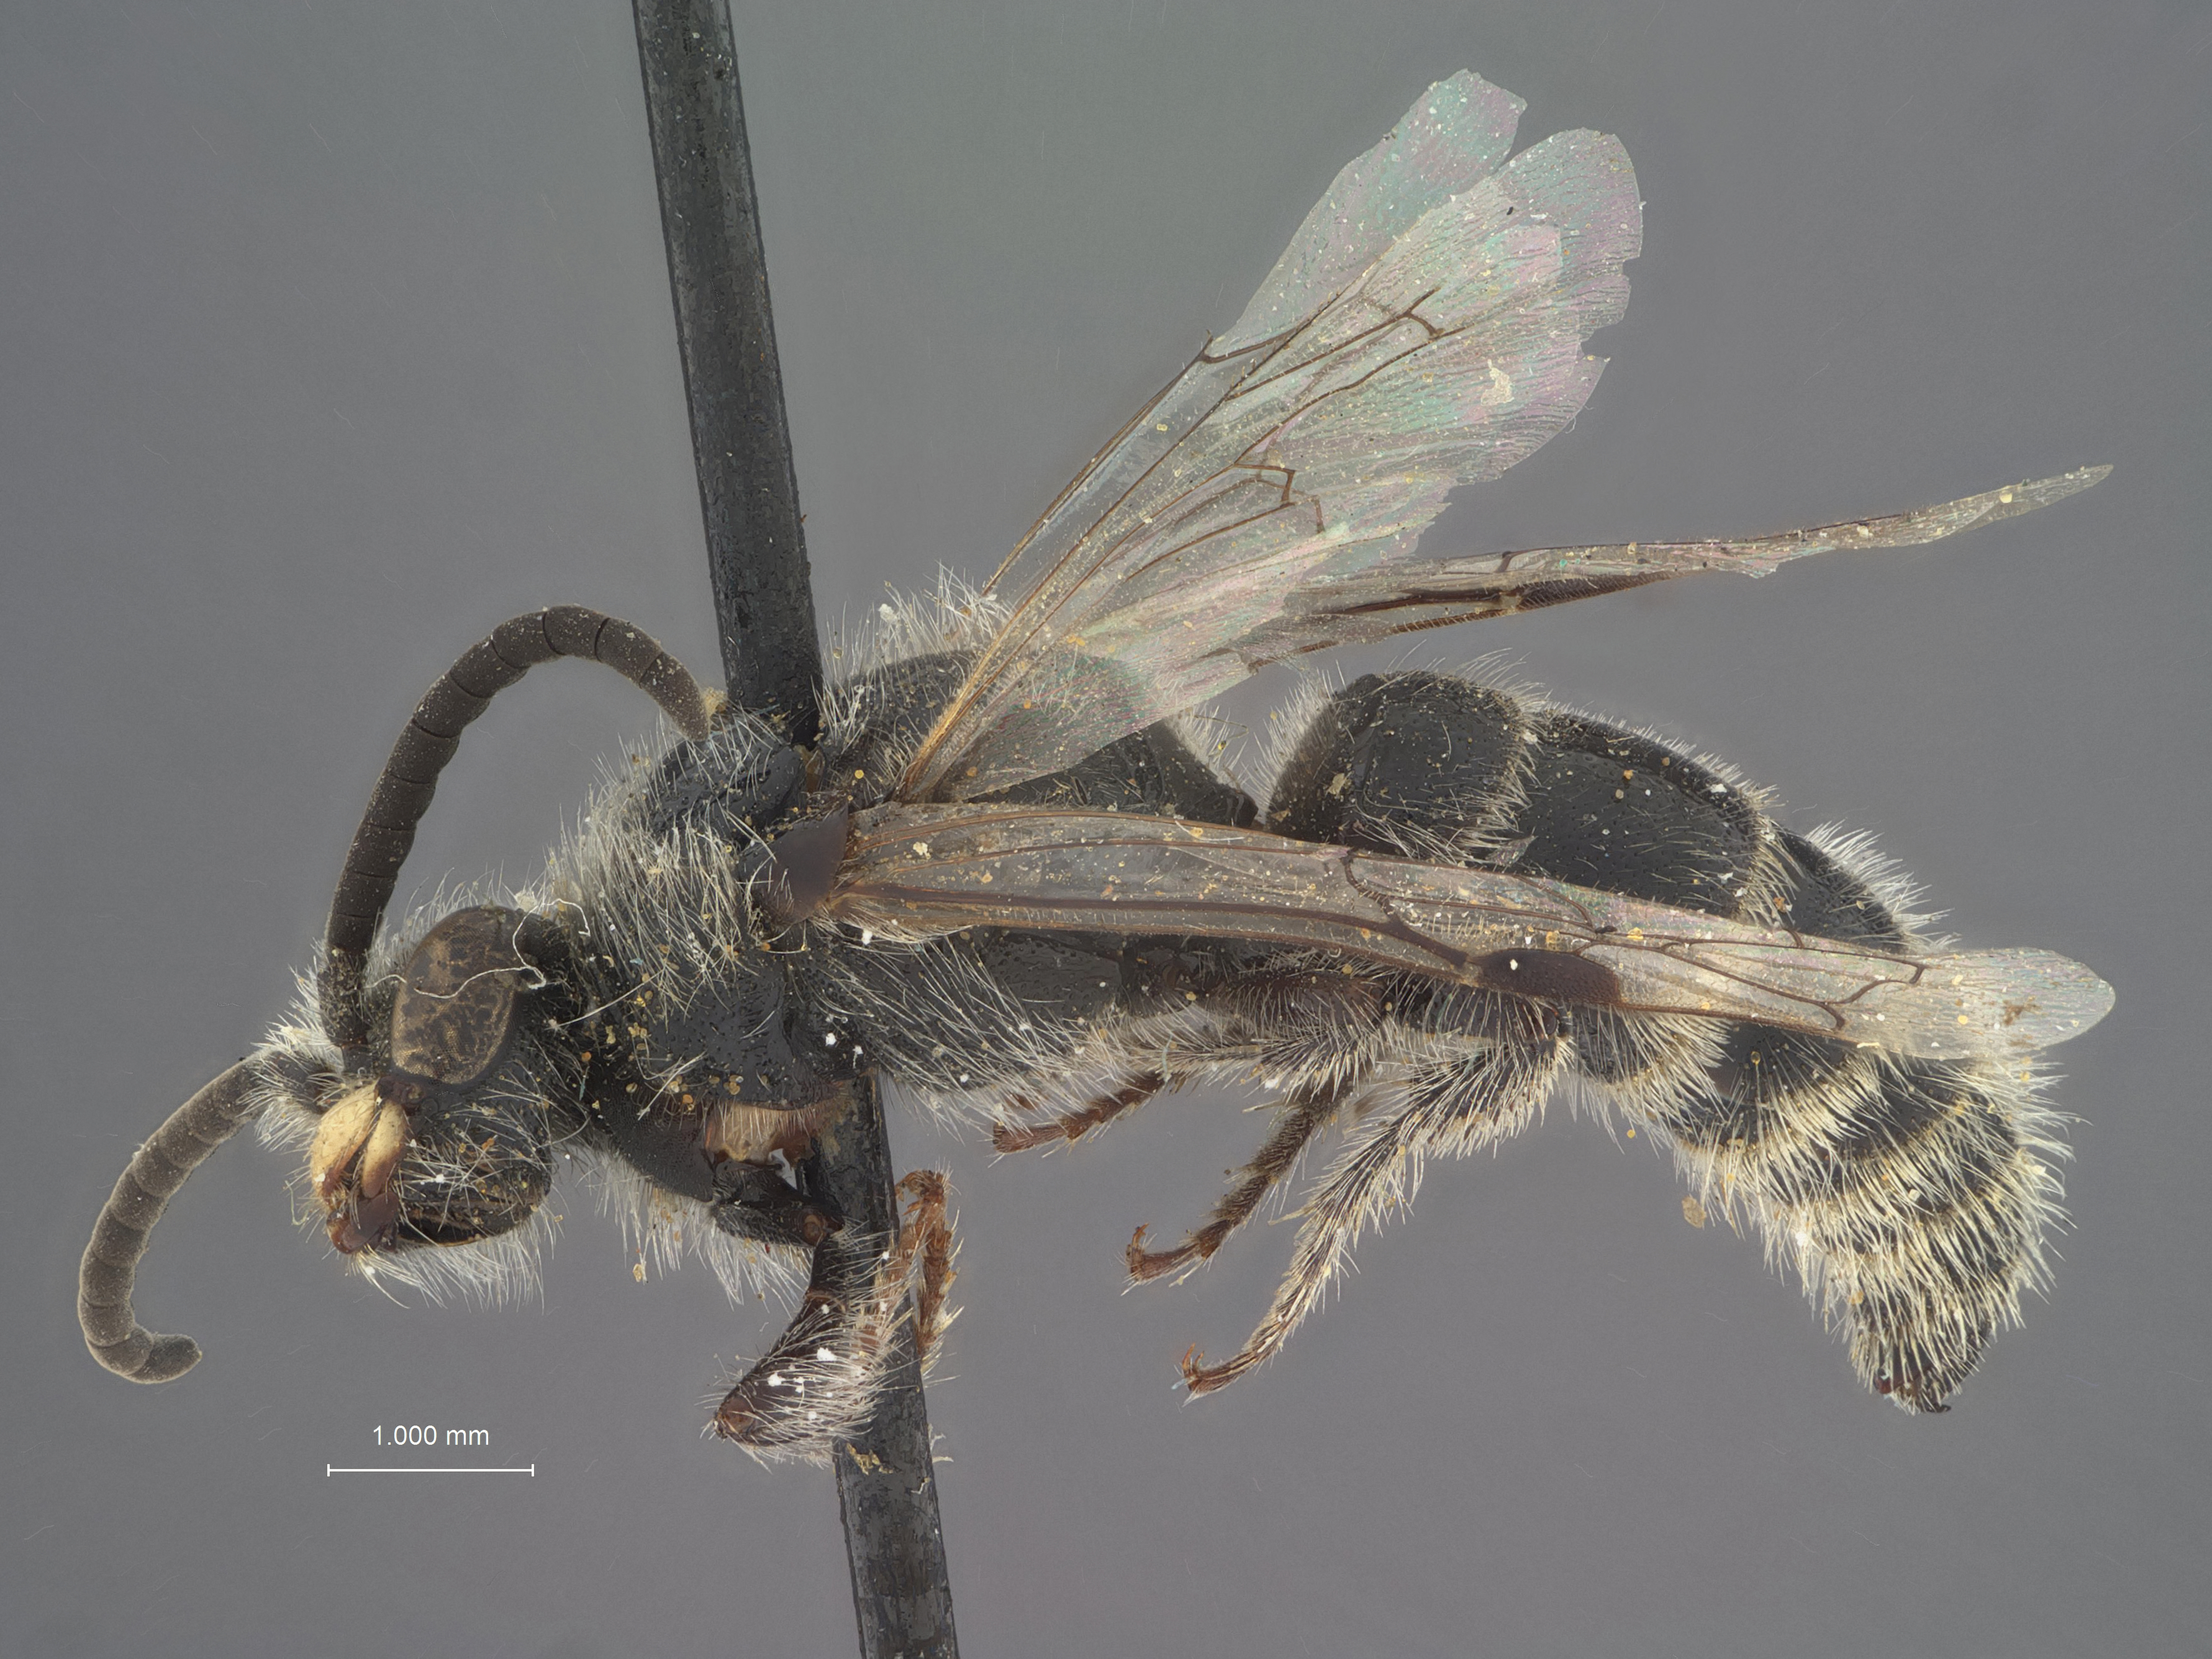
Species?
Paratiphia verna
